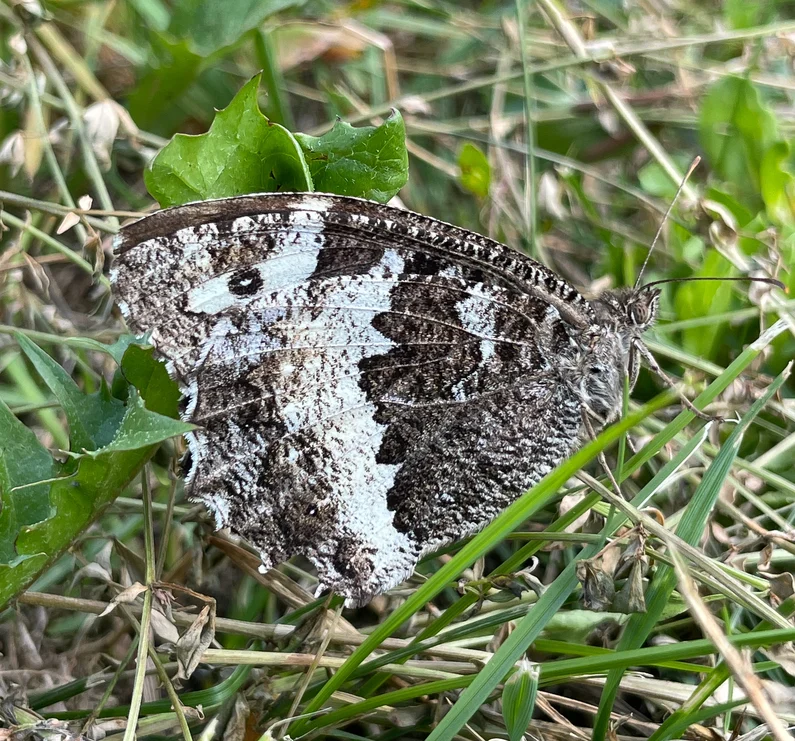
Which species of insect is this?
Brintesia circe
